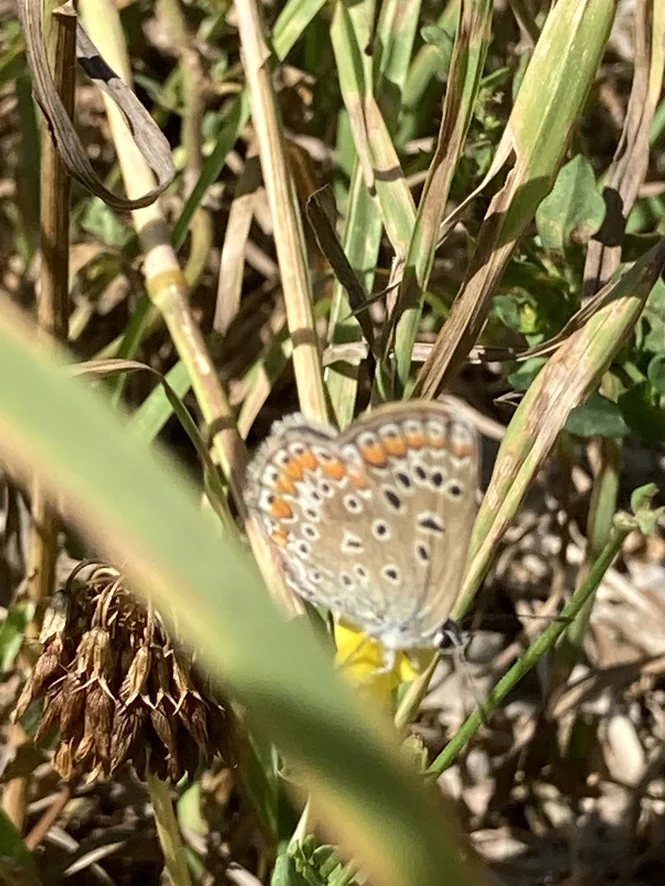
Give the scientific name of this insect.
Polyommatus icarus
